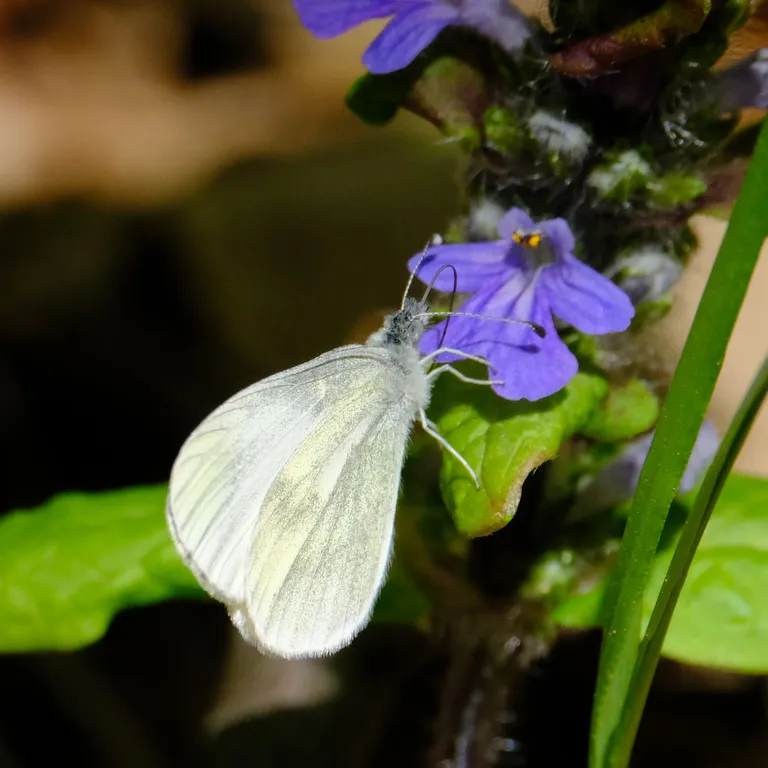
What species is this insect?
Leptidea sinapis/juvernica
